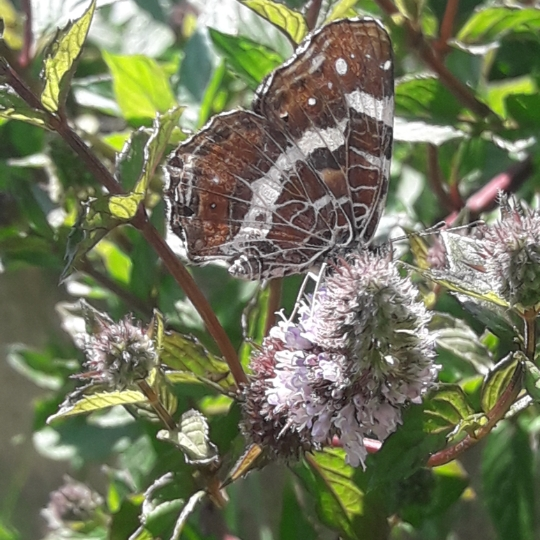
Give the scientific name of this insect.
Araschnia levana
